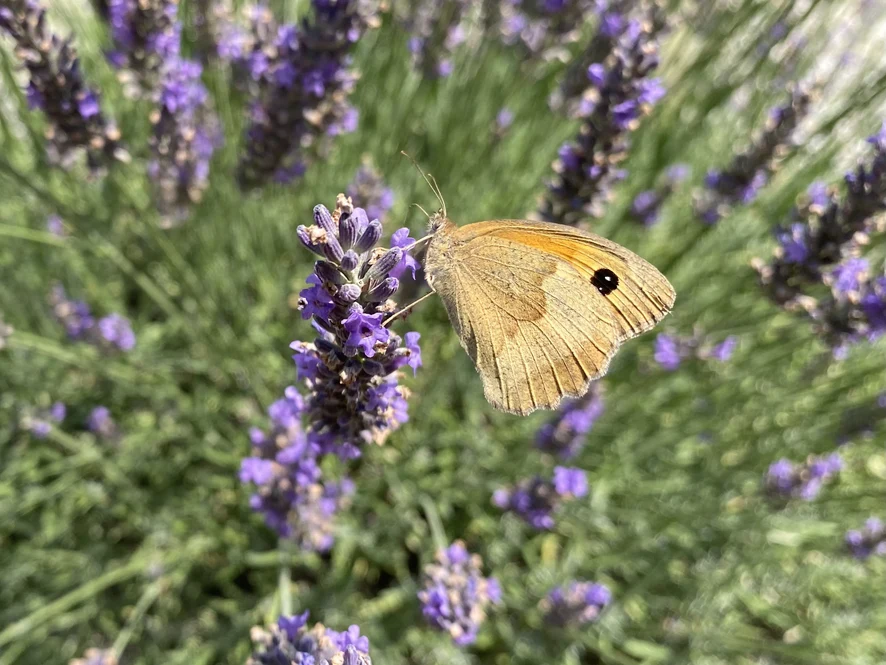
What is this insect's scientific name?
Maniola jurtina
